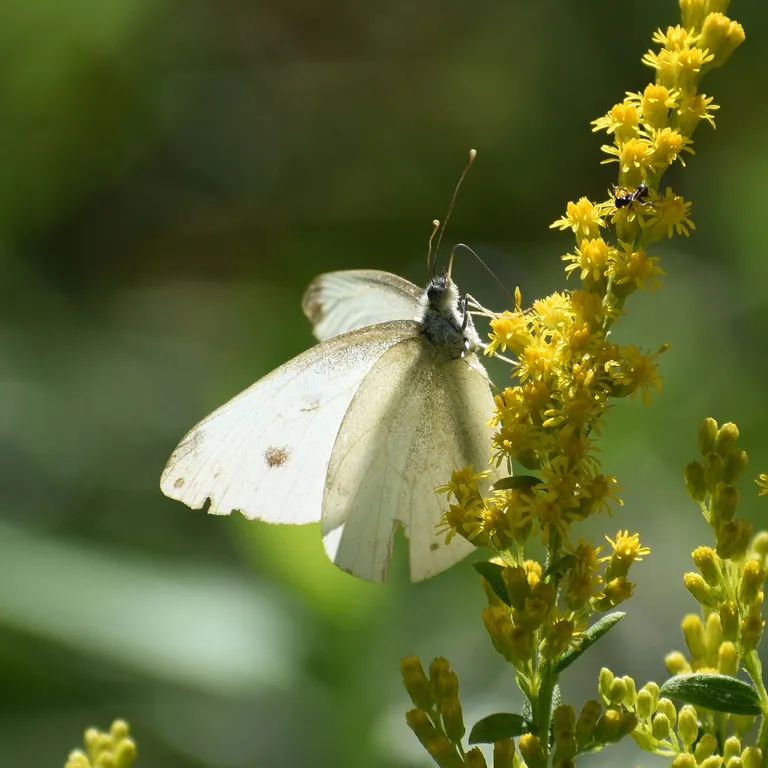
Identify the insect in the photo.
Pieris rapae
